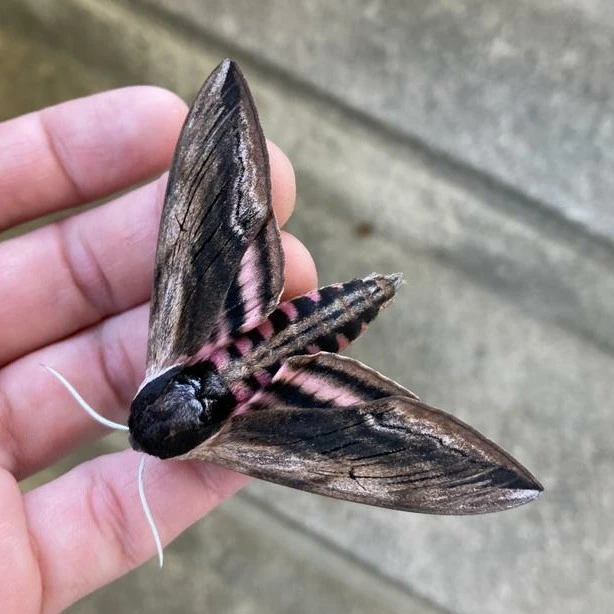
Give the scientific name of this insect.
Sphinx ligustri
